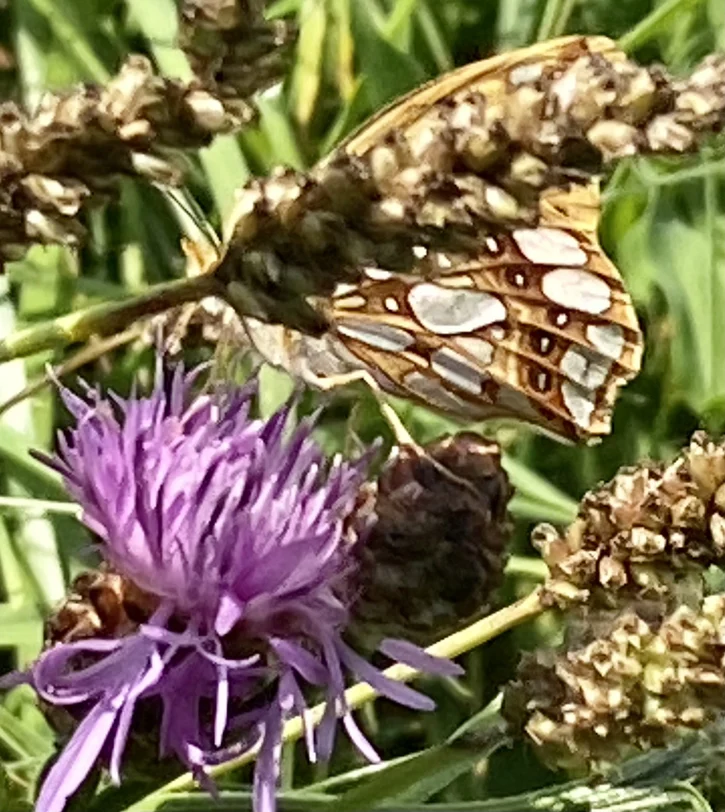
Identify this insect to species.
Issoria lathonia
